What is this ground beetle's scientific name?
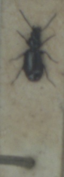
Microlestes maurus
